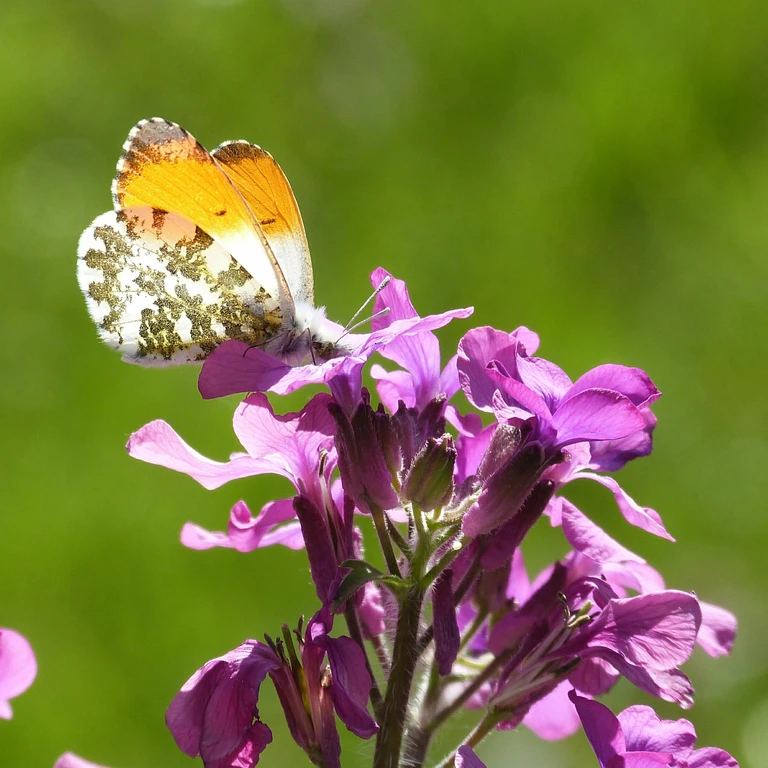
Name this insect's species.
Anthocharis cardamines
